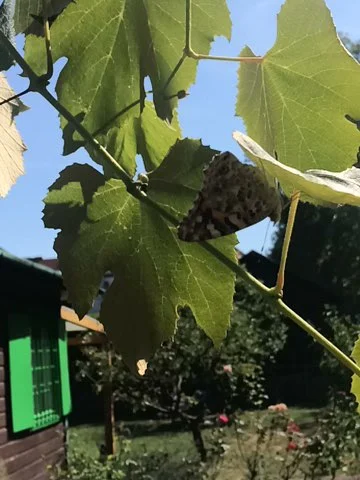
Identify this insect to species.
Vanessa cardui
